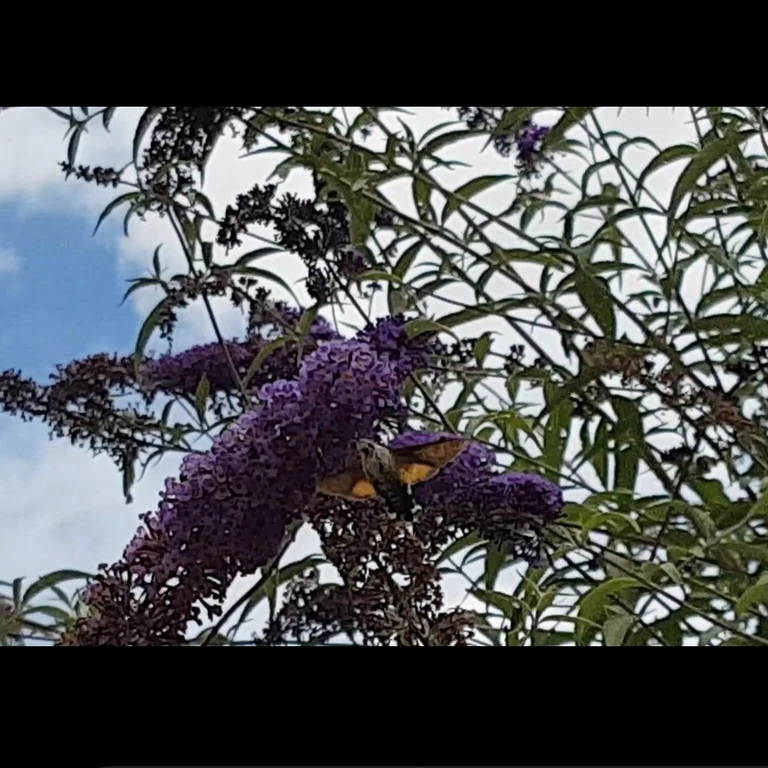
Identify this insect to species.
Macroglossum stellatarum
